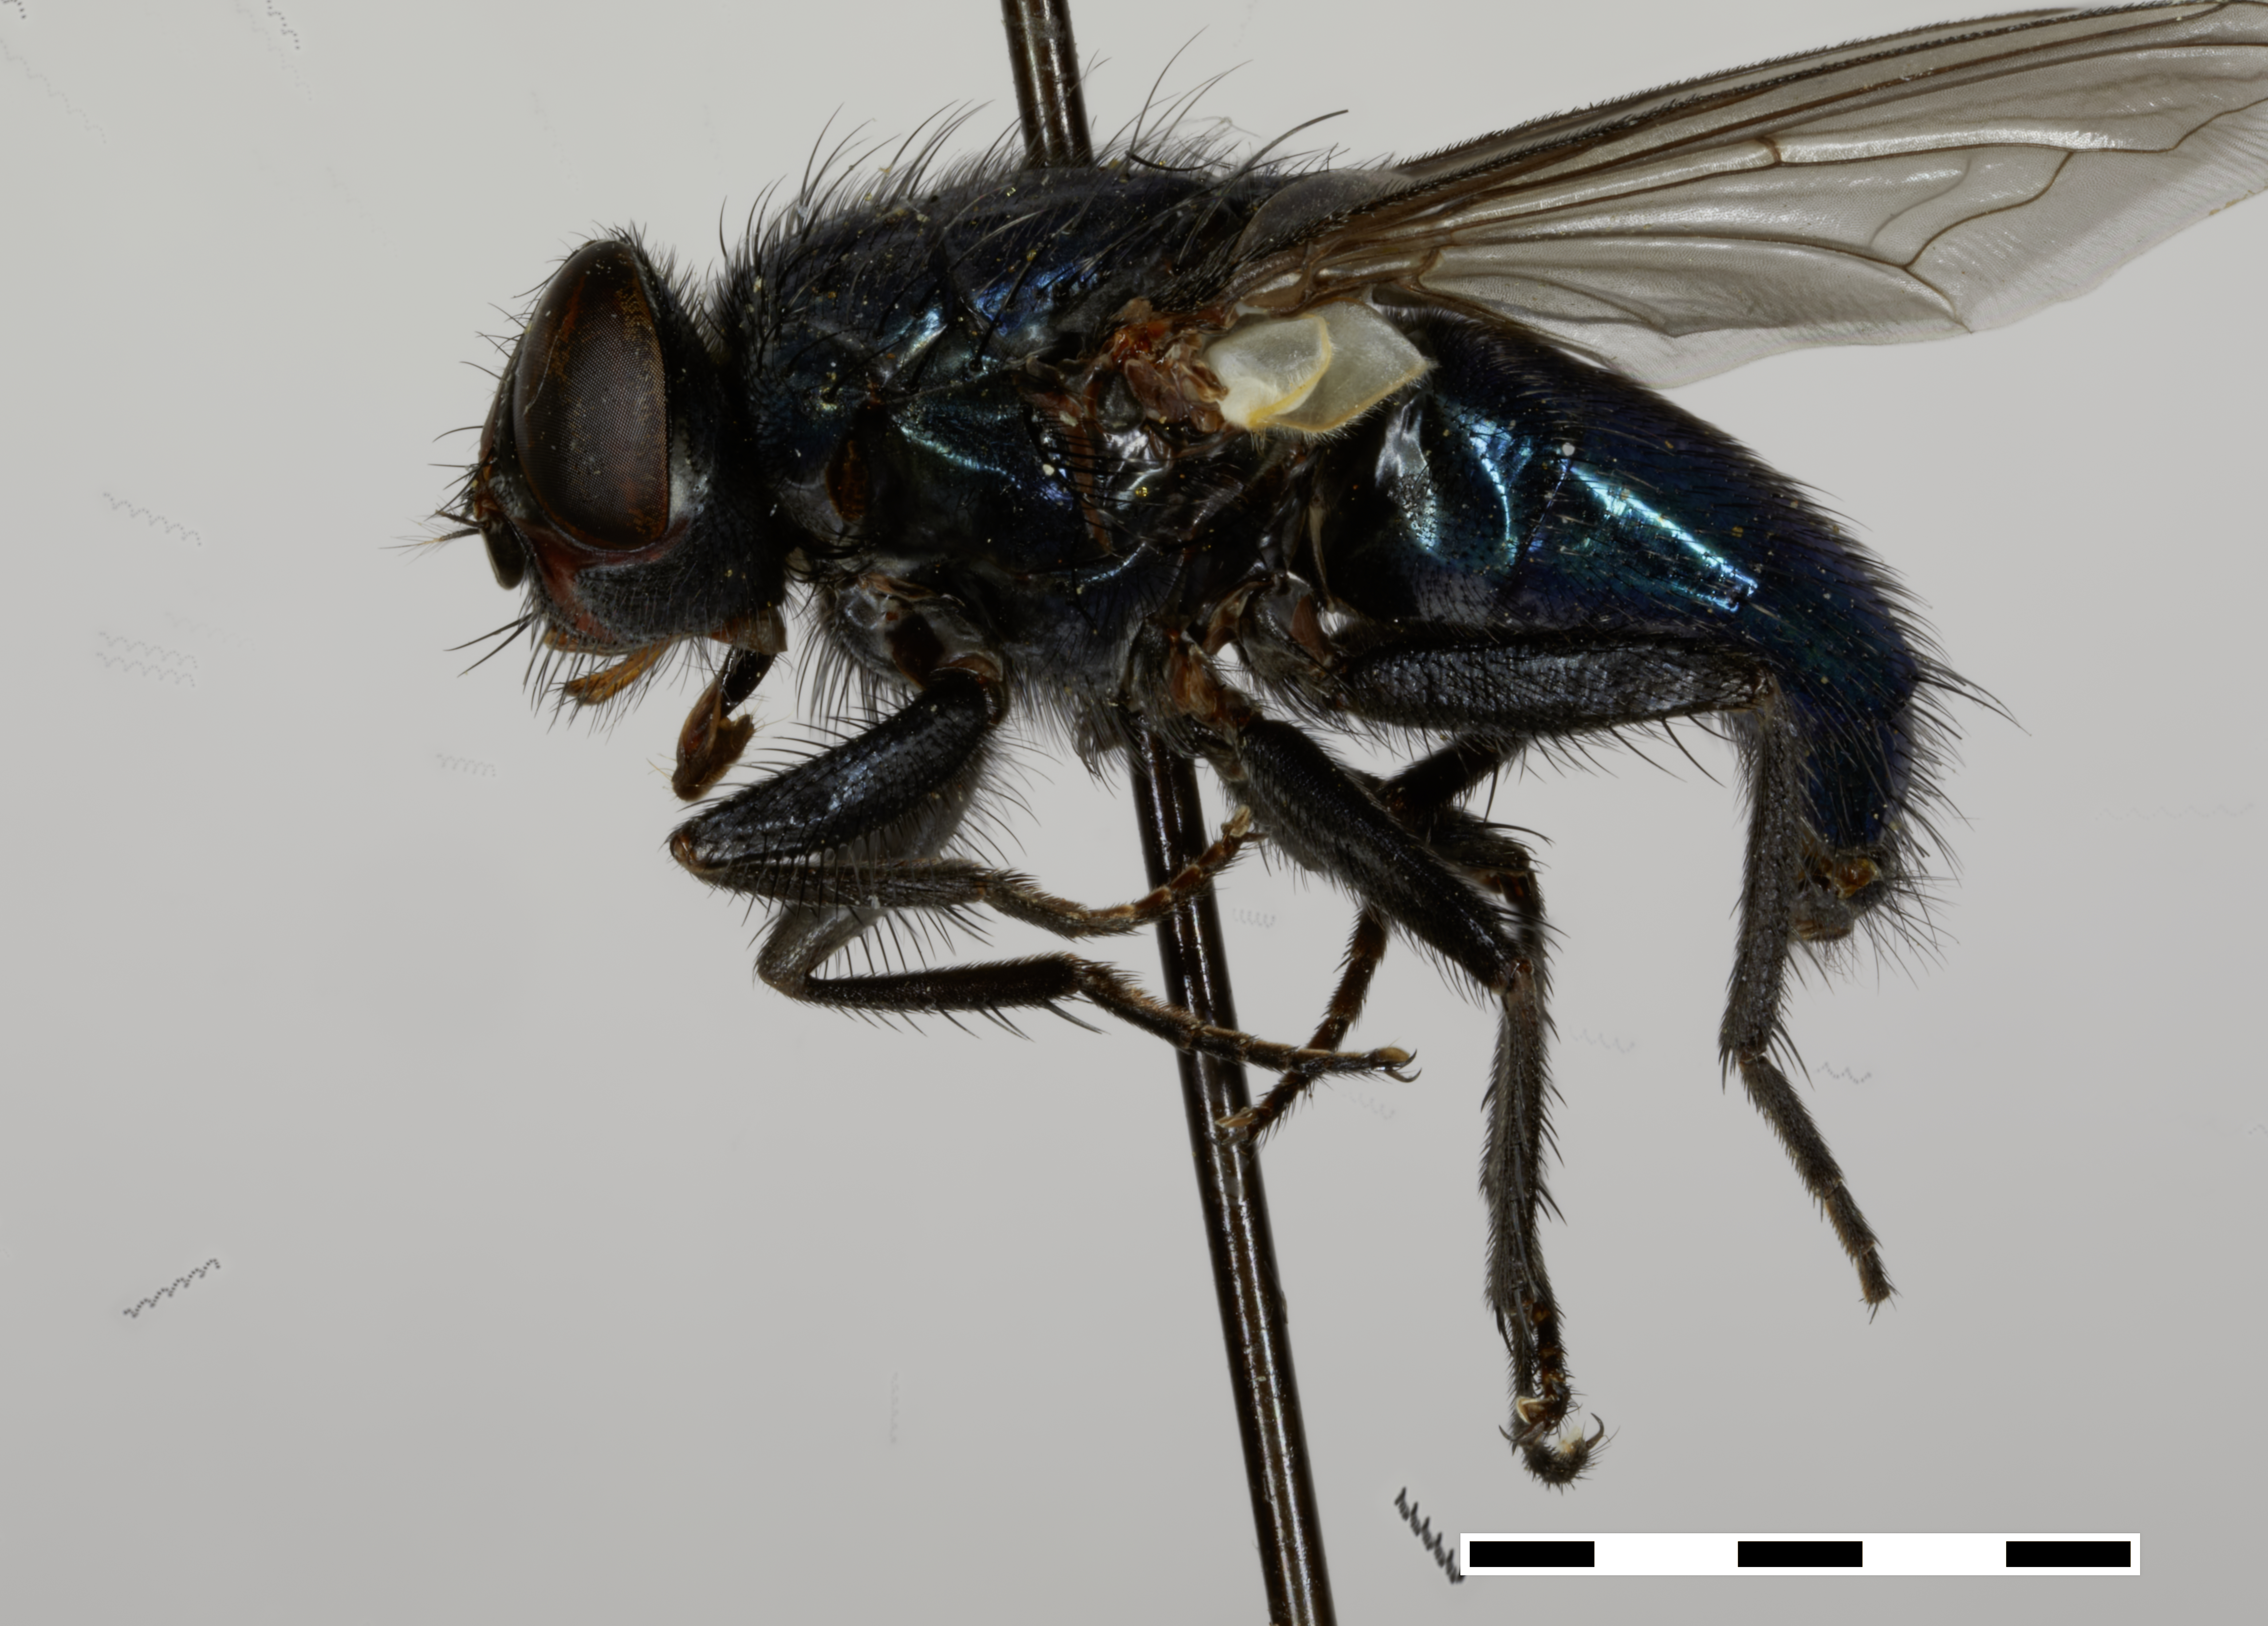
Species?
Protocalliphora bennetti
